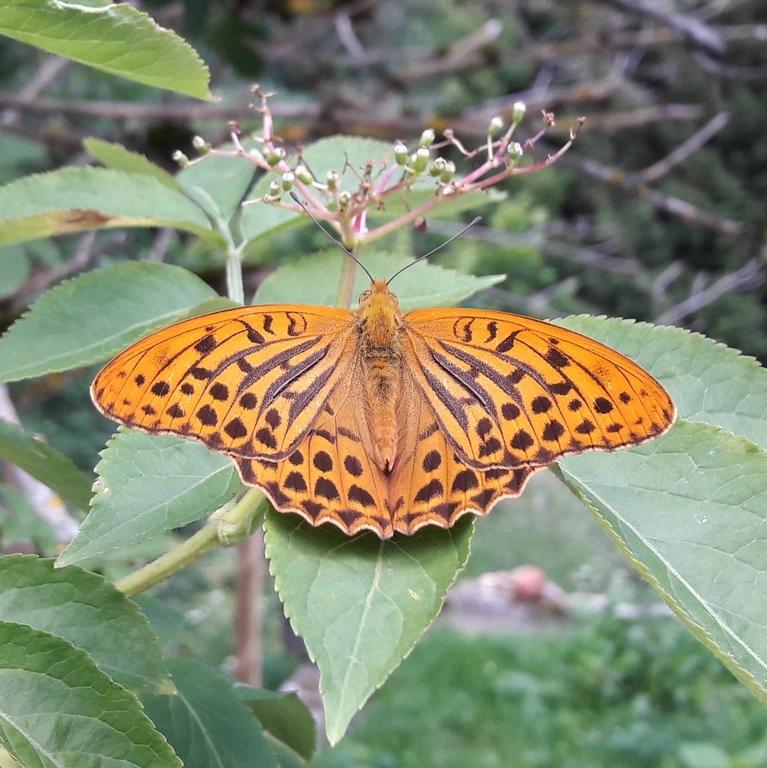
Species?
Argynnis paphia
